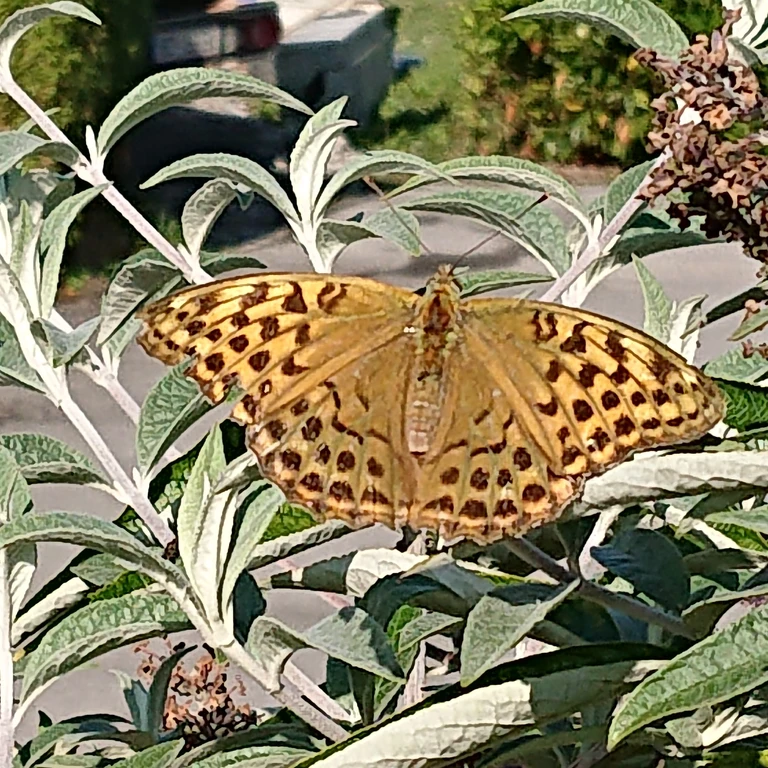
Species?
Argynnis paphia
